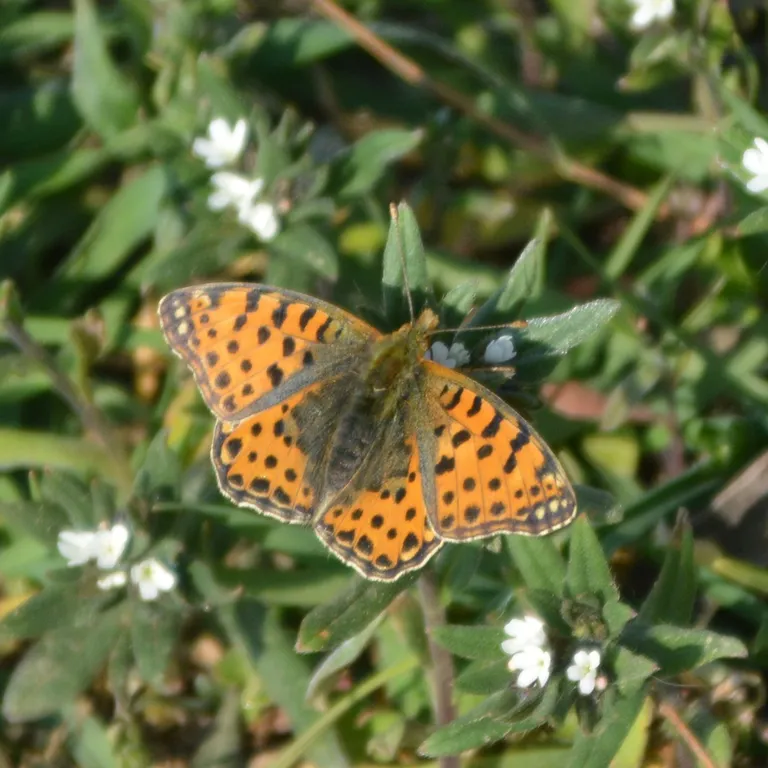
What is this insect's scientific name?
Issoria lathonia
